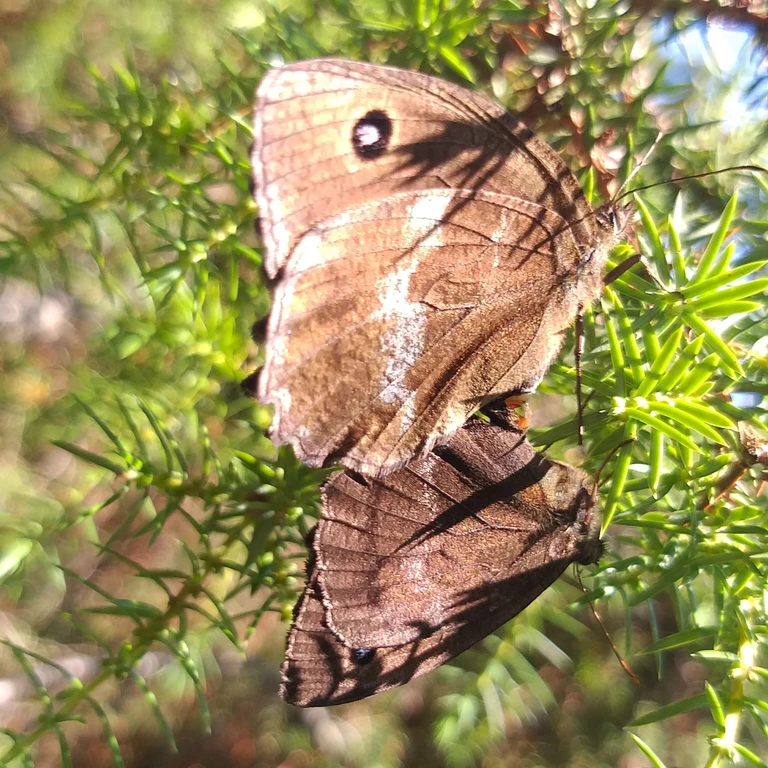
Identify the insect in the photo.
Minois dryas
